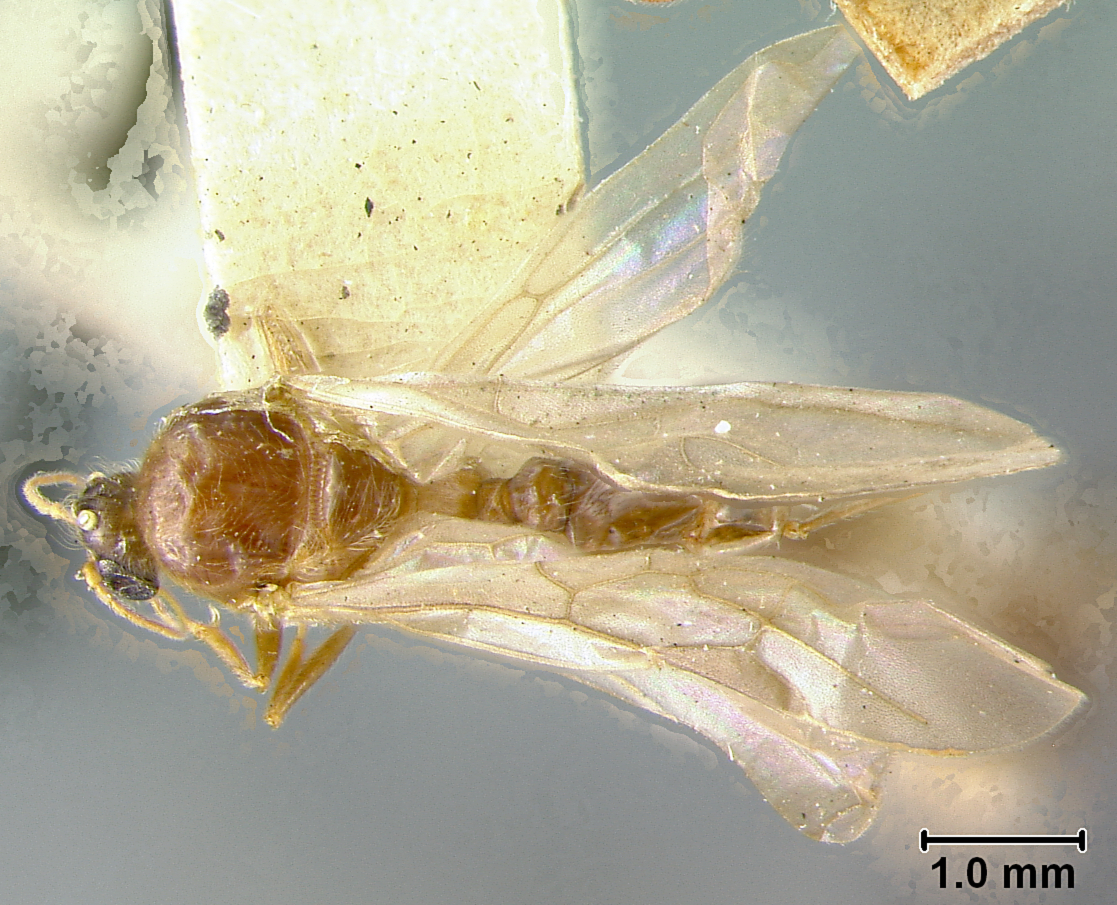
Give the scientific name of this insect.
Pheidole centeotl
